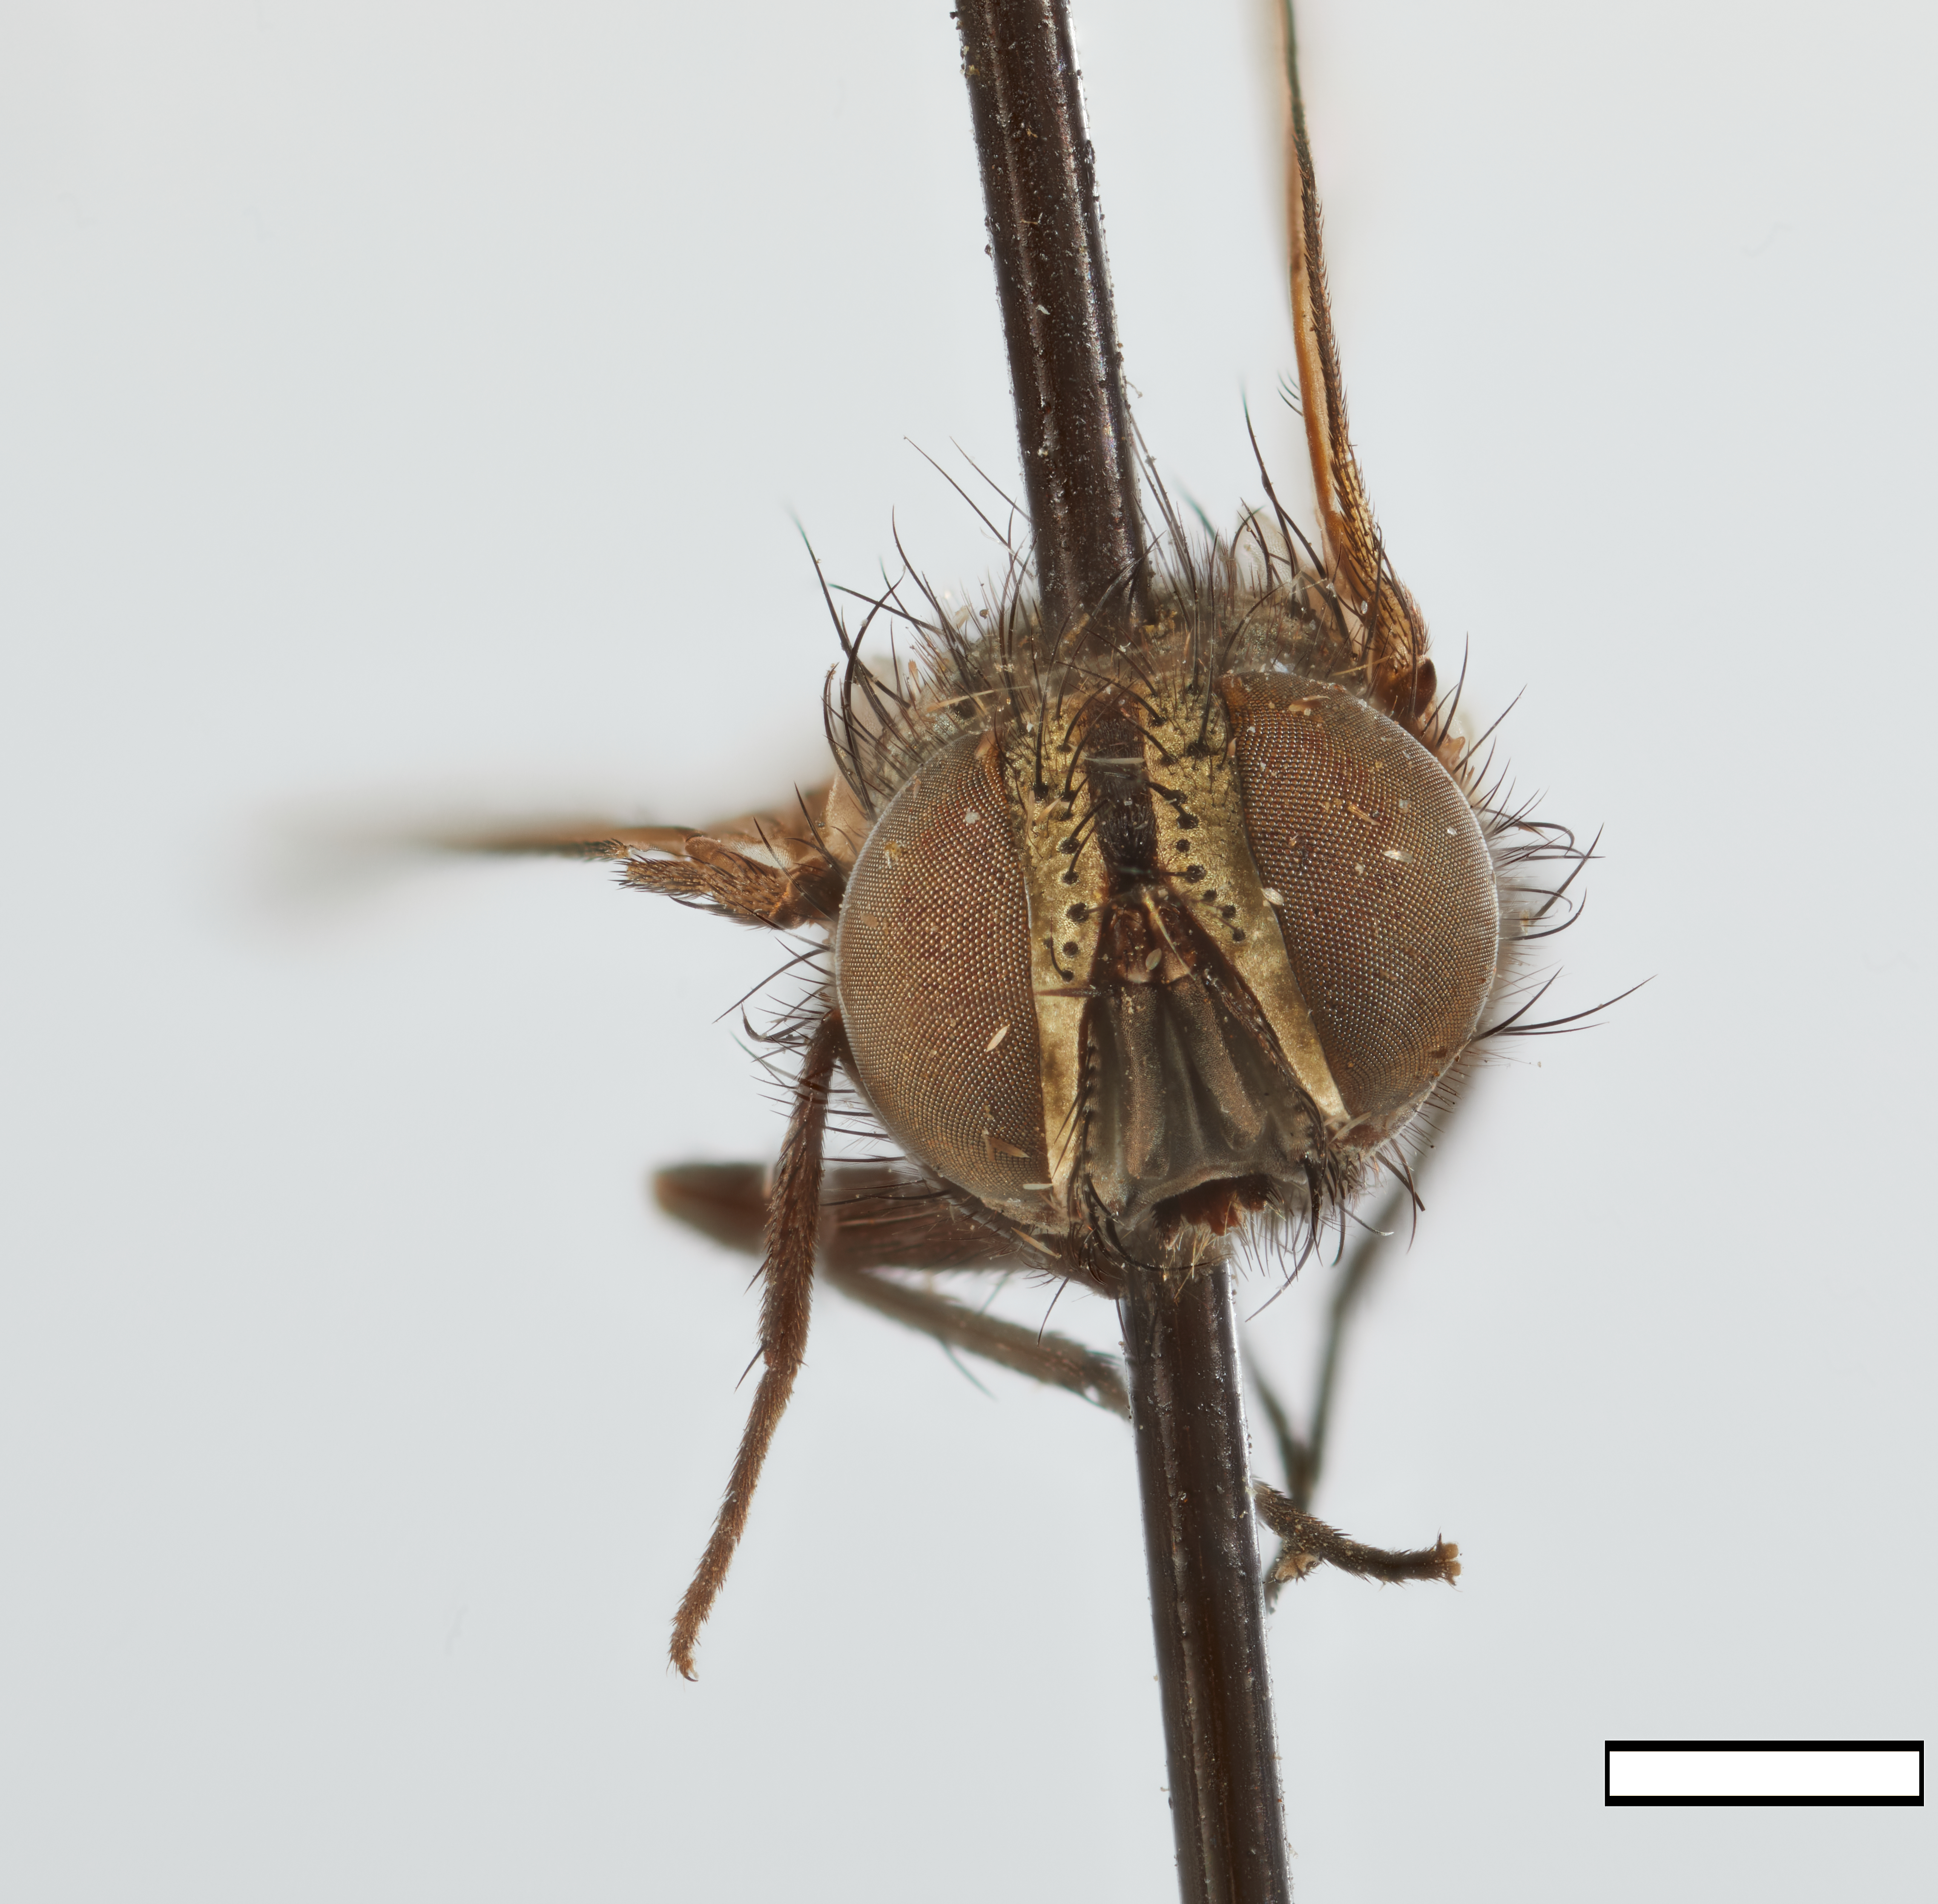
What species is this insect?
Trepophrys cinerea
